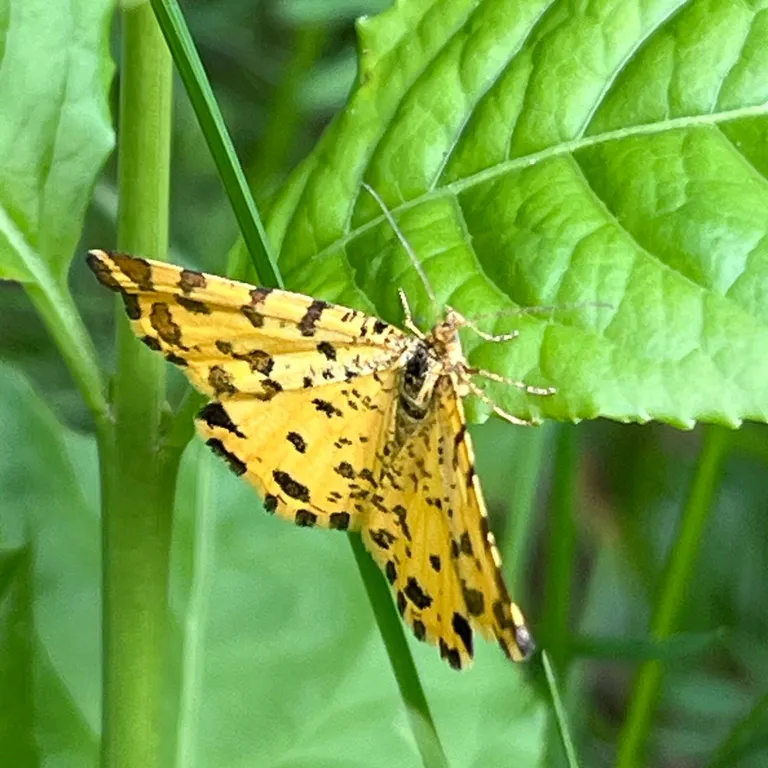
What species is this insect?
Pseudopanthera macularia
